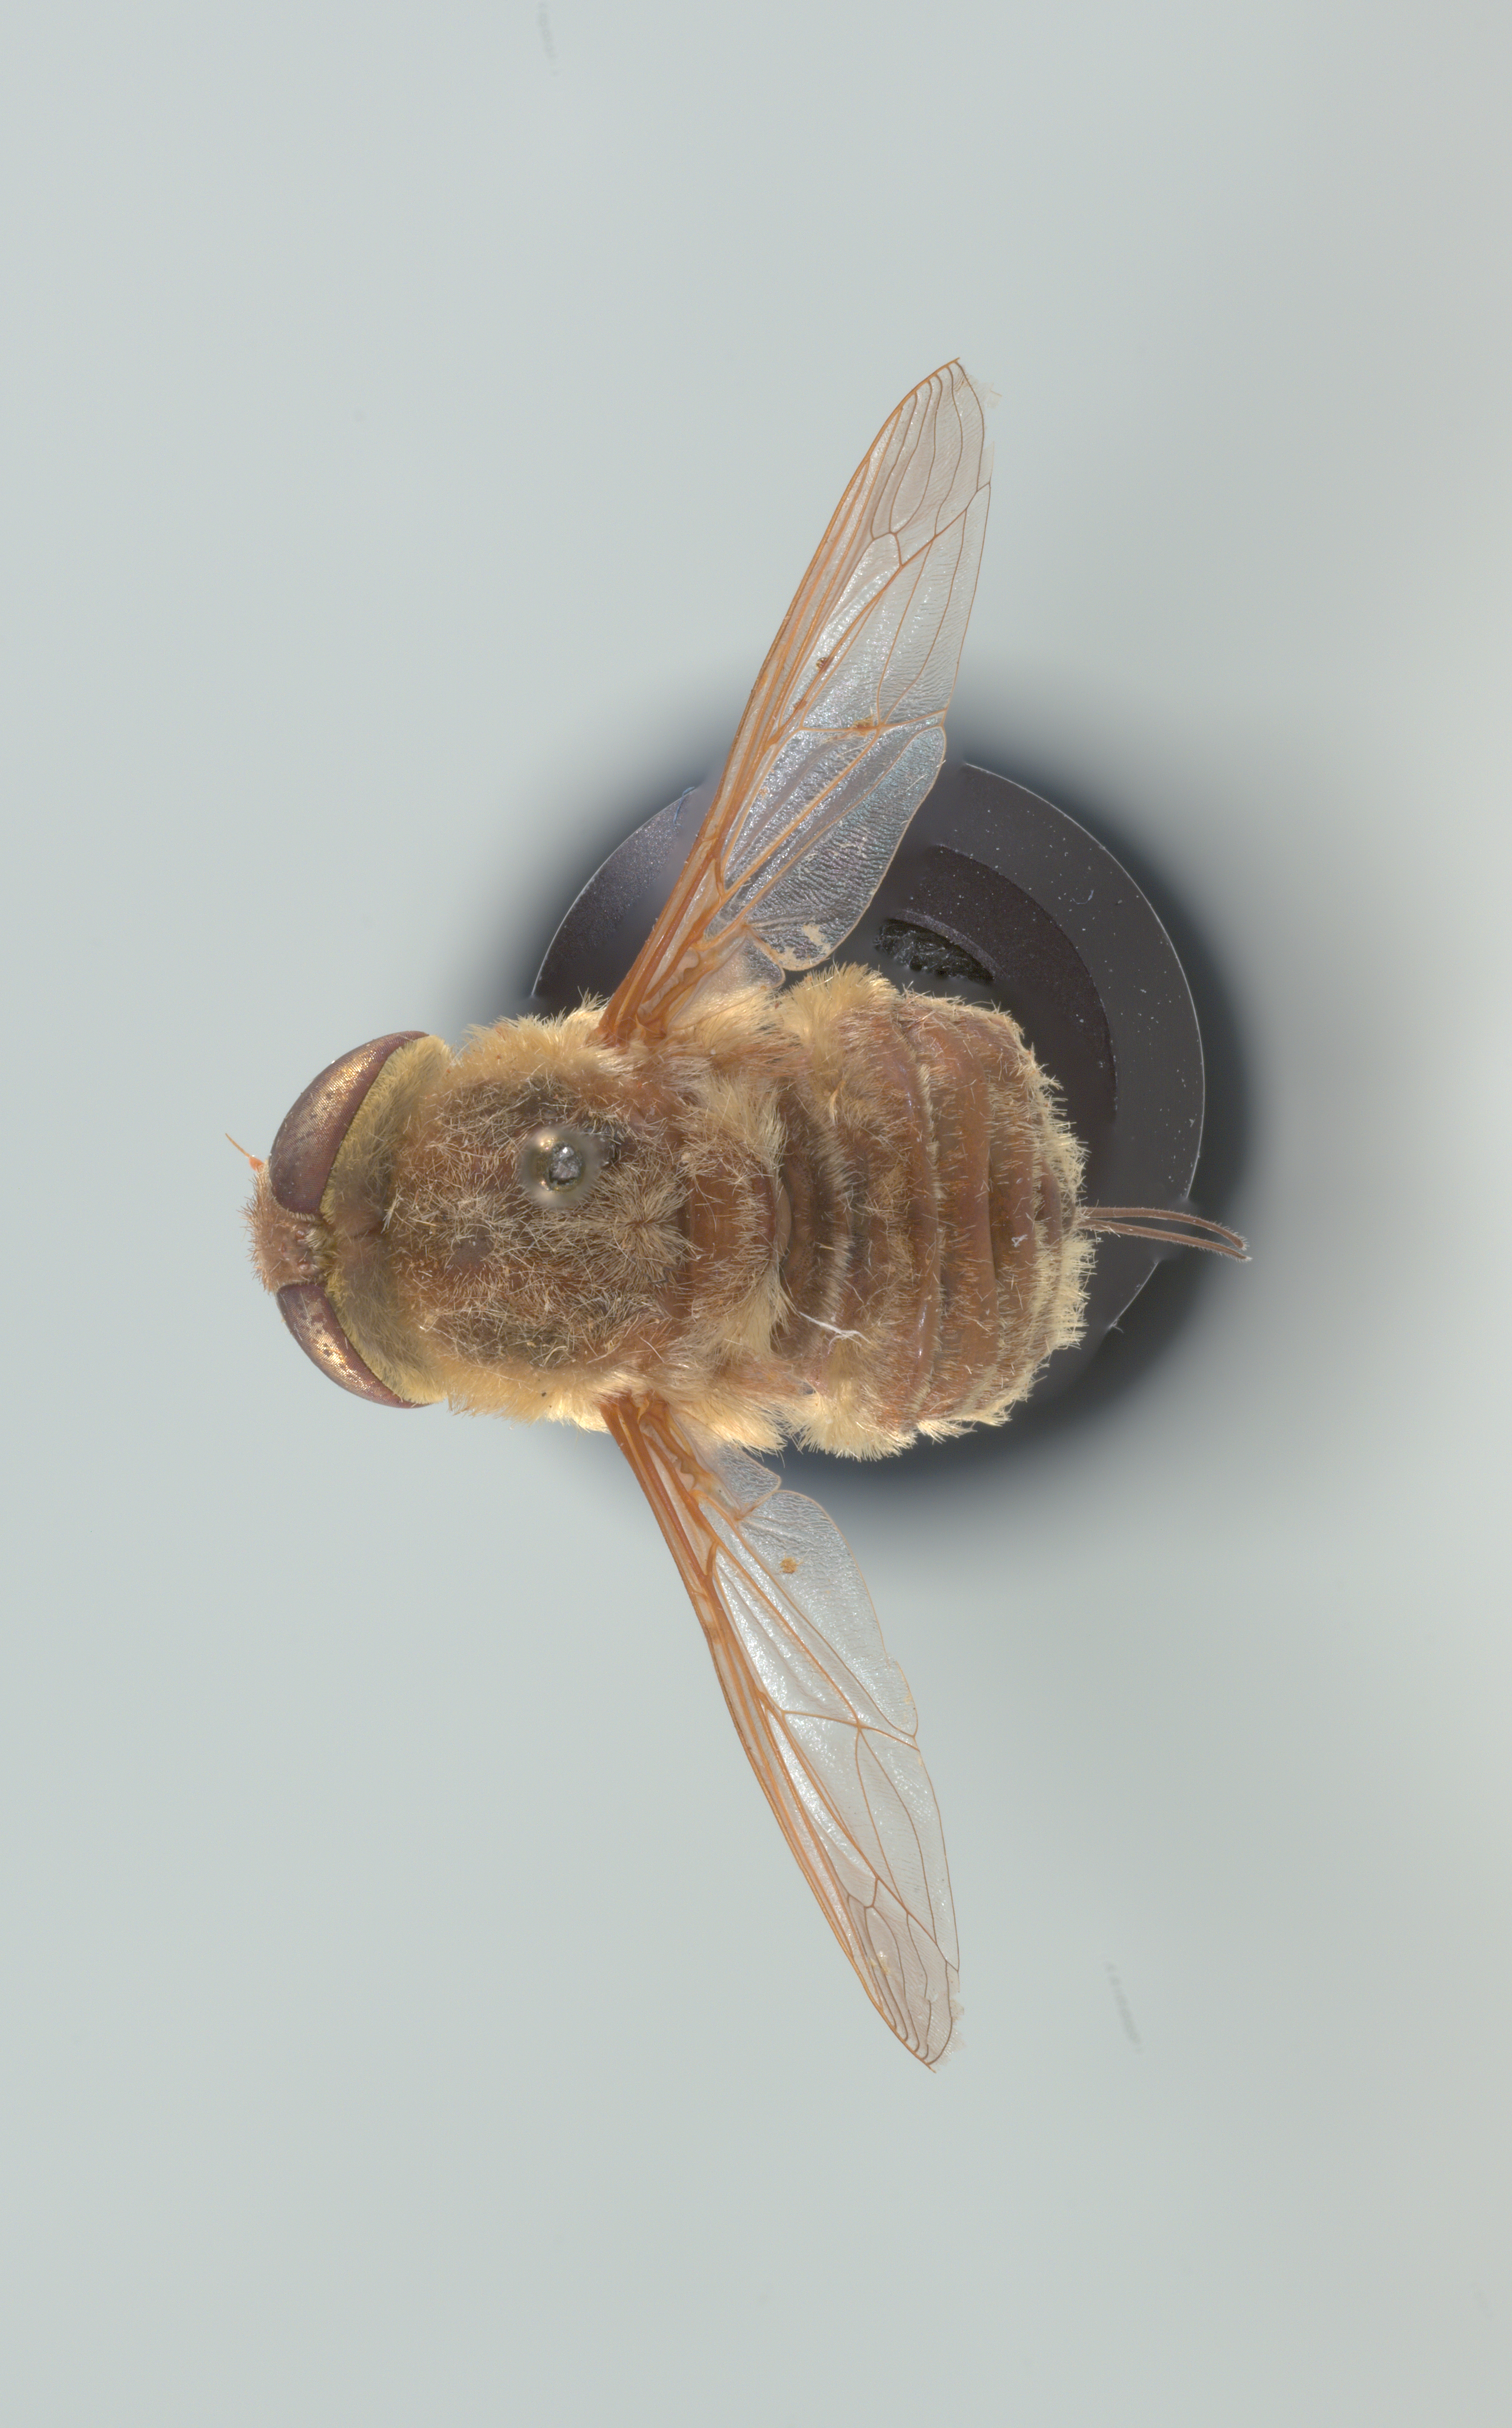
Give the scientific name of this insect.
Neorhynchocephalus volaticus
